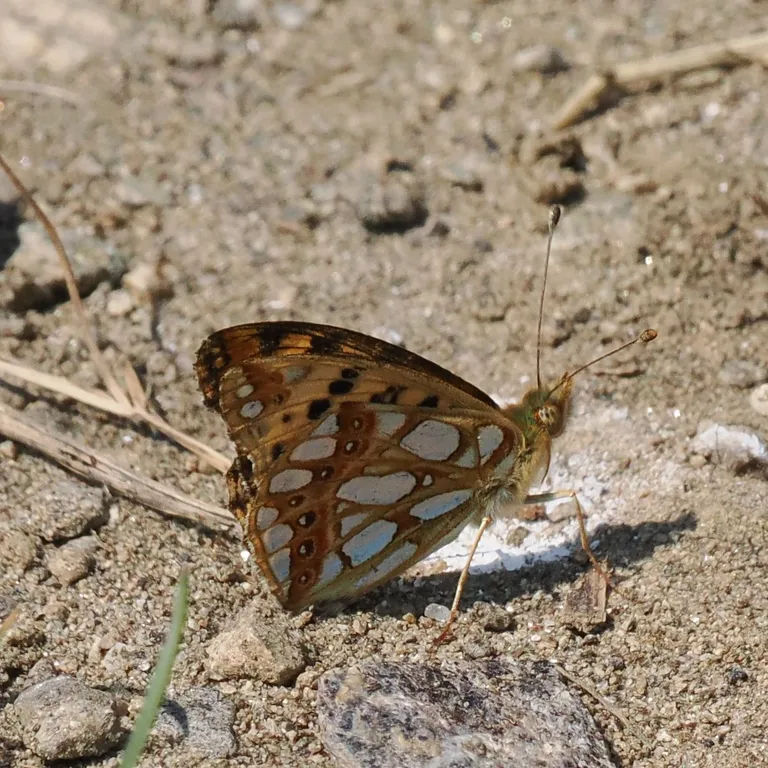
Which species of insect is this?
Issoria lathonia
